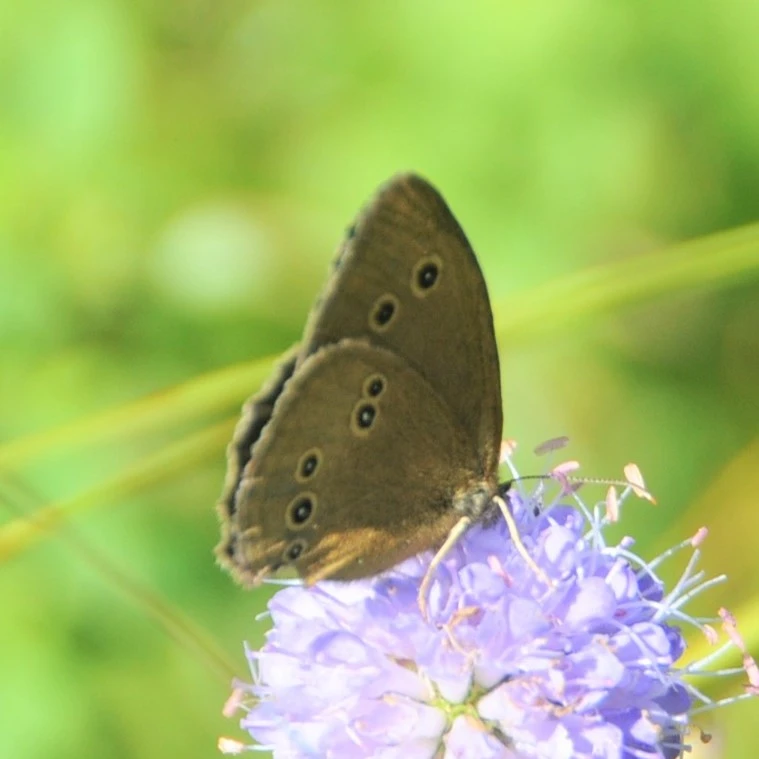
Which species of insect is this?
Aphantopus hyperantus
